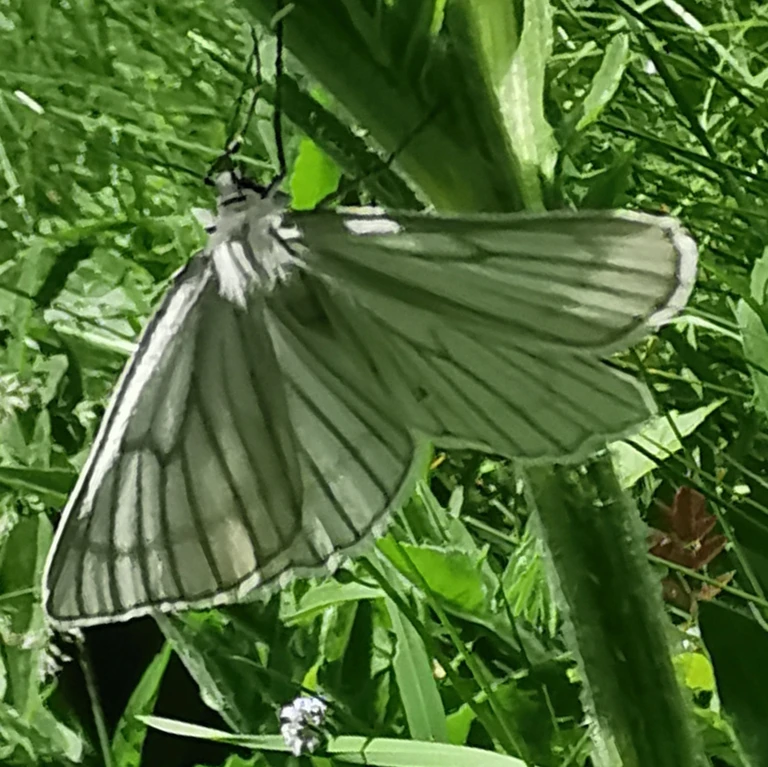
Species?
Siona lineata
